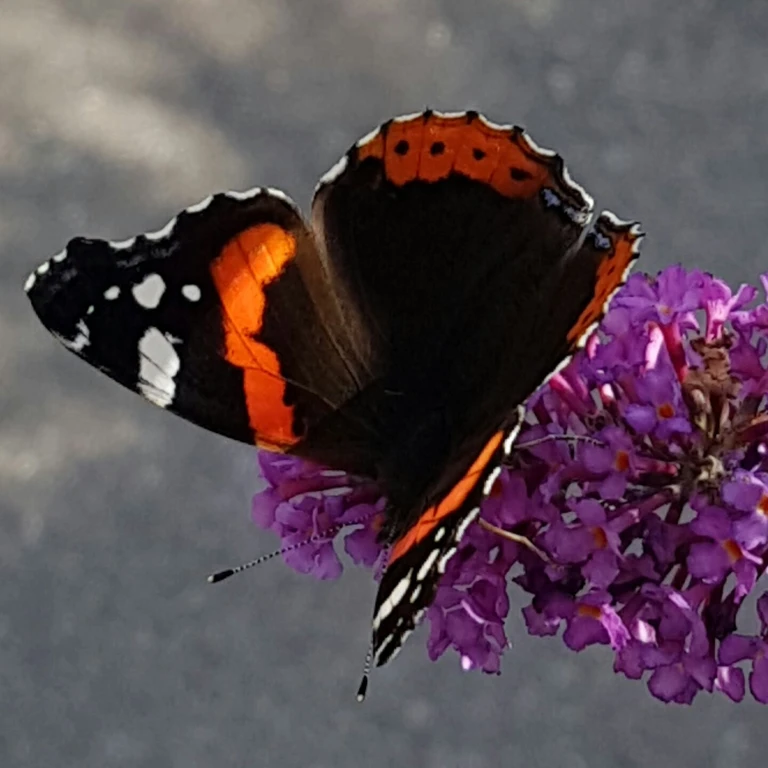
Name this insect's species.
Vanessa atalanta
